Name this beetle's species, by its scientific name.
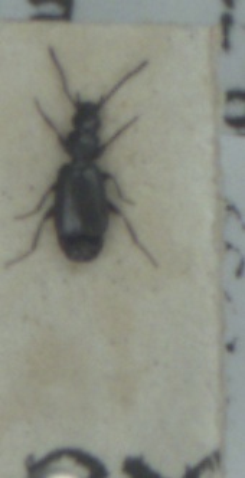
Microlestes maurus
